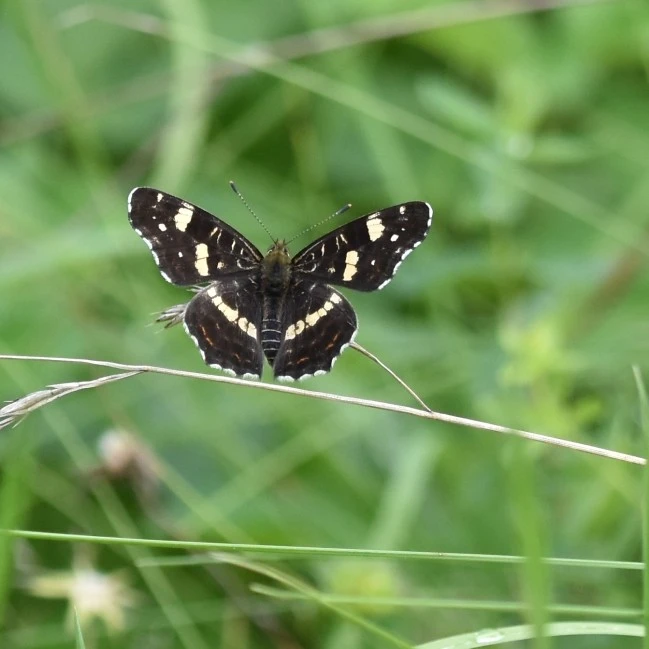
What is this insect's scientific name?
Araschnia levana
